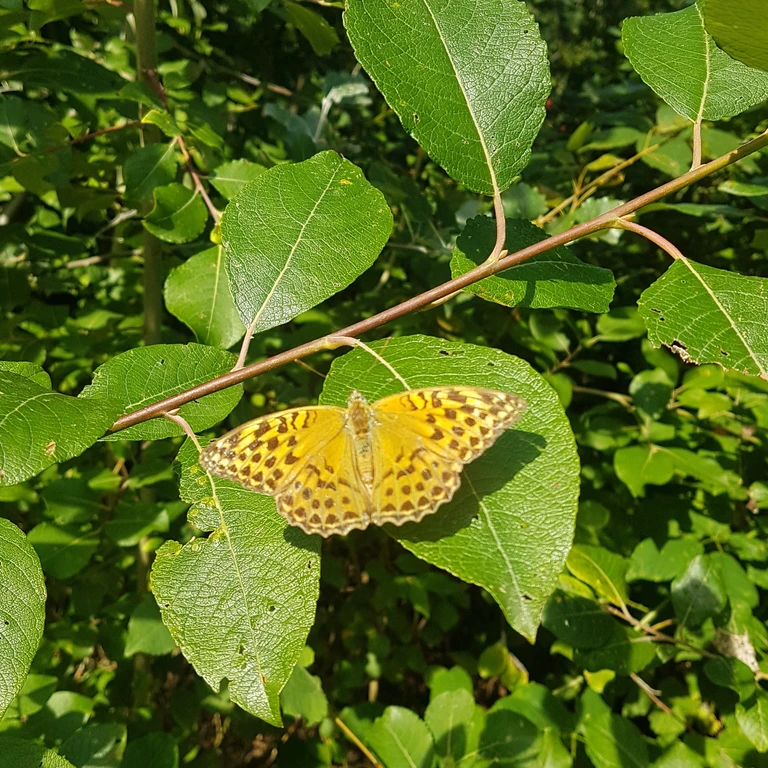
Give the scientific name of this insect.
Argynnis paphia
